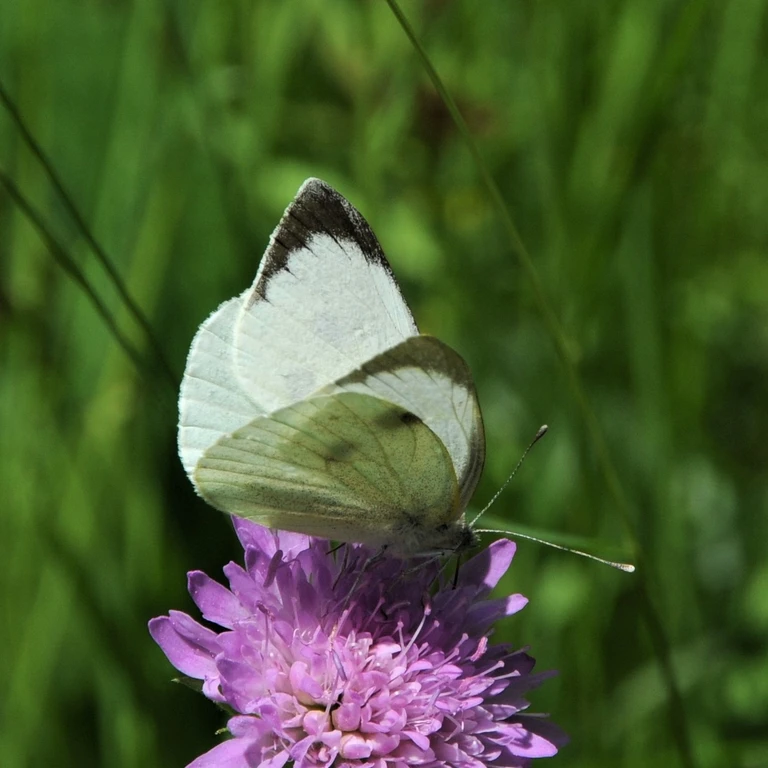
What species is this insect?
Pieris brassicae
